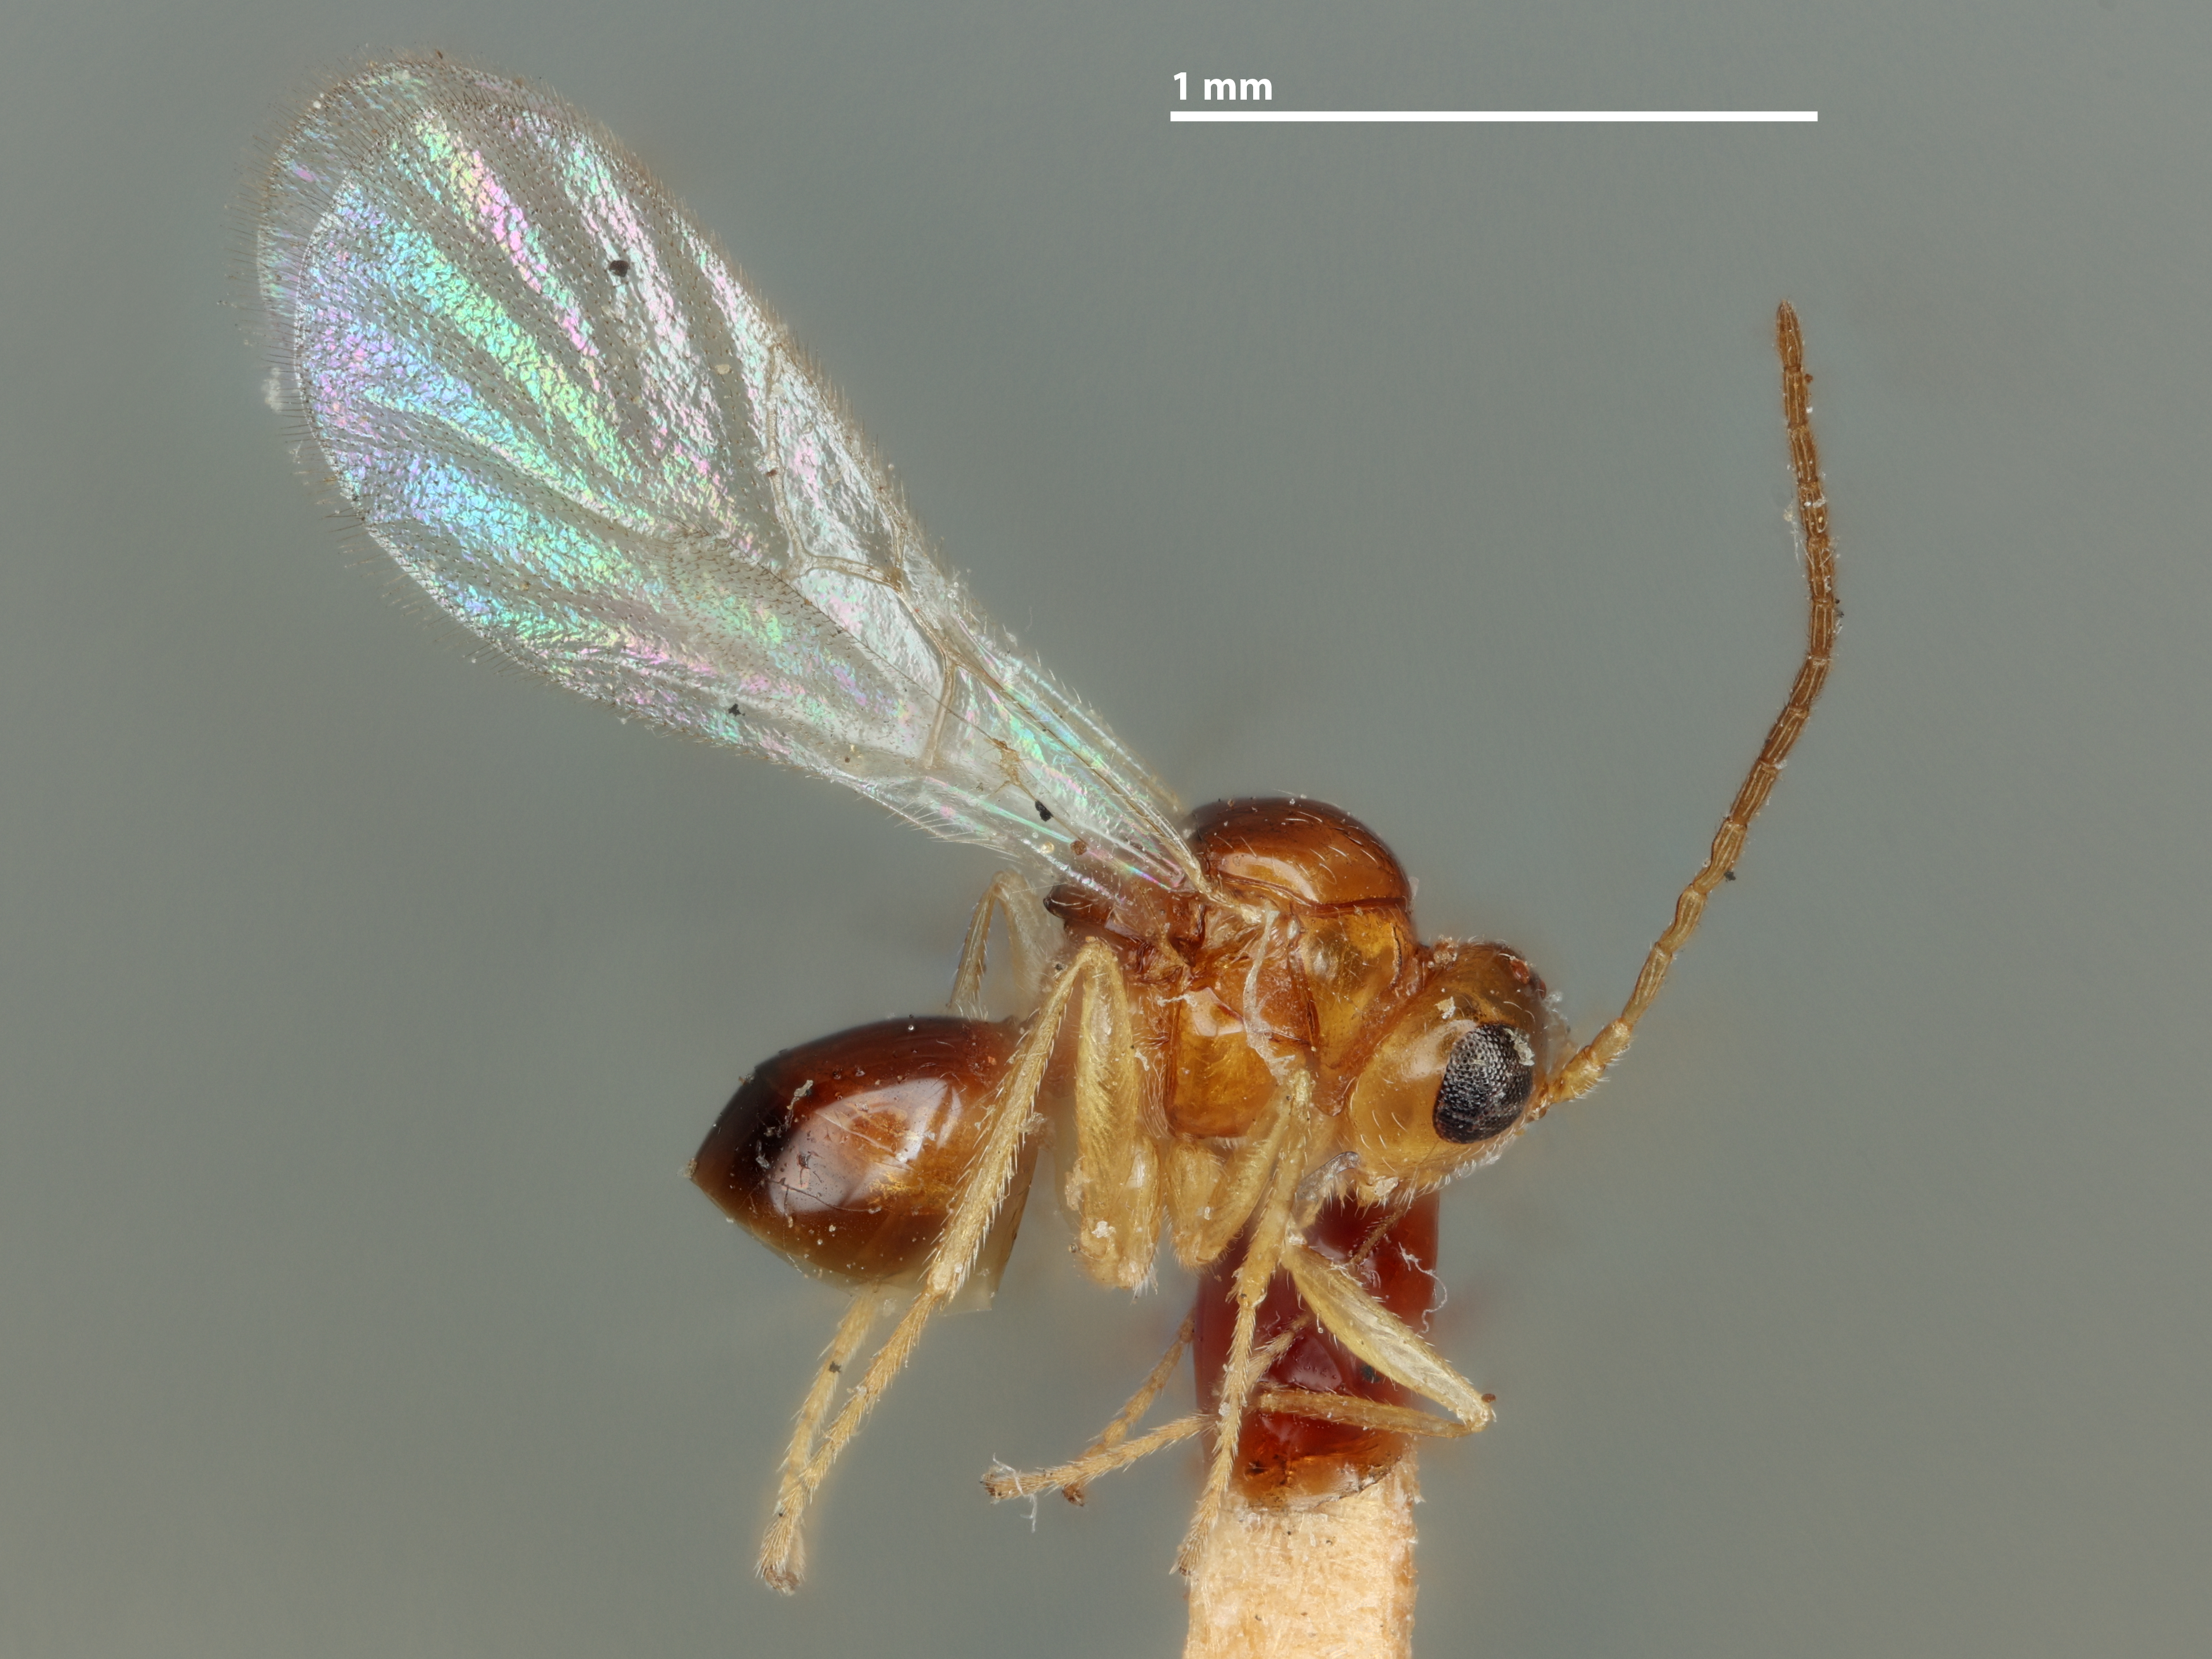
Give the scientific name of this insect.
Xystus japonicus
